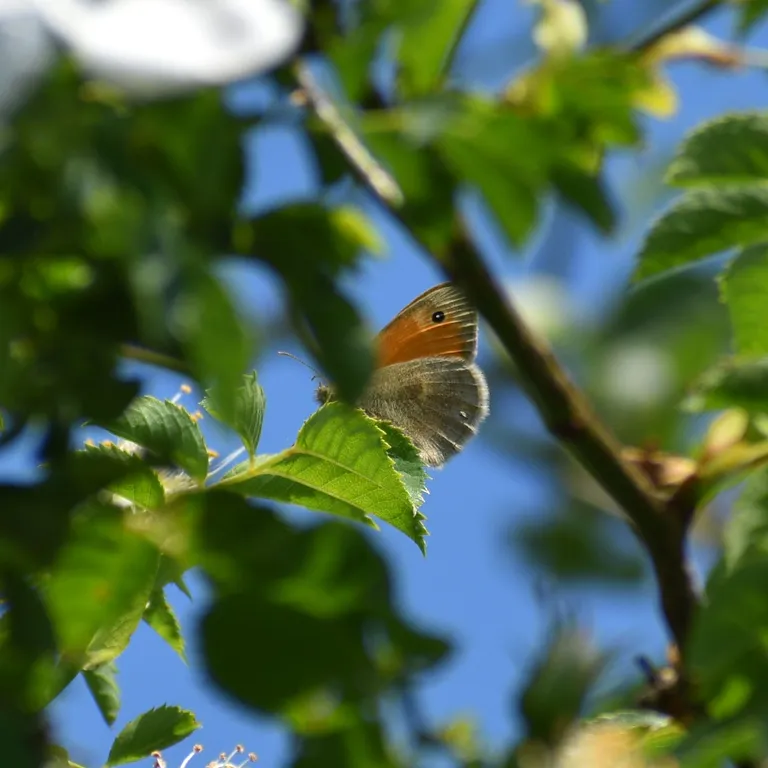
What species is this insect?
Coenonympha pamphilus
